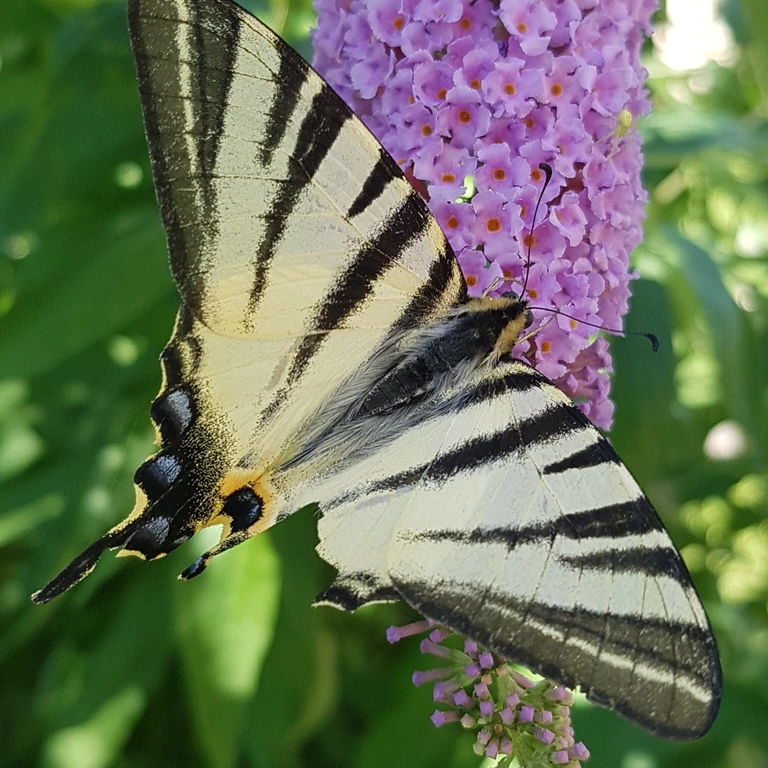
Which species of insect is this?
Iphiclides podalirius
